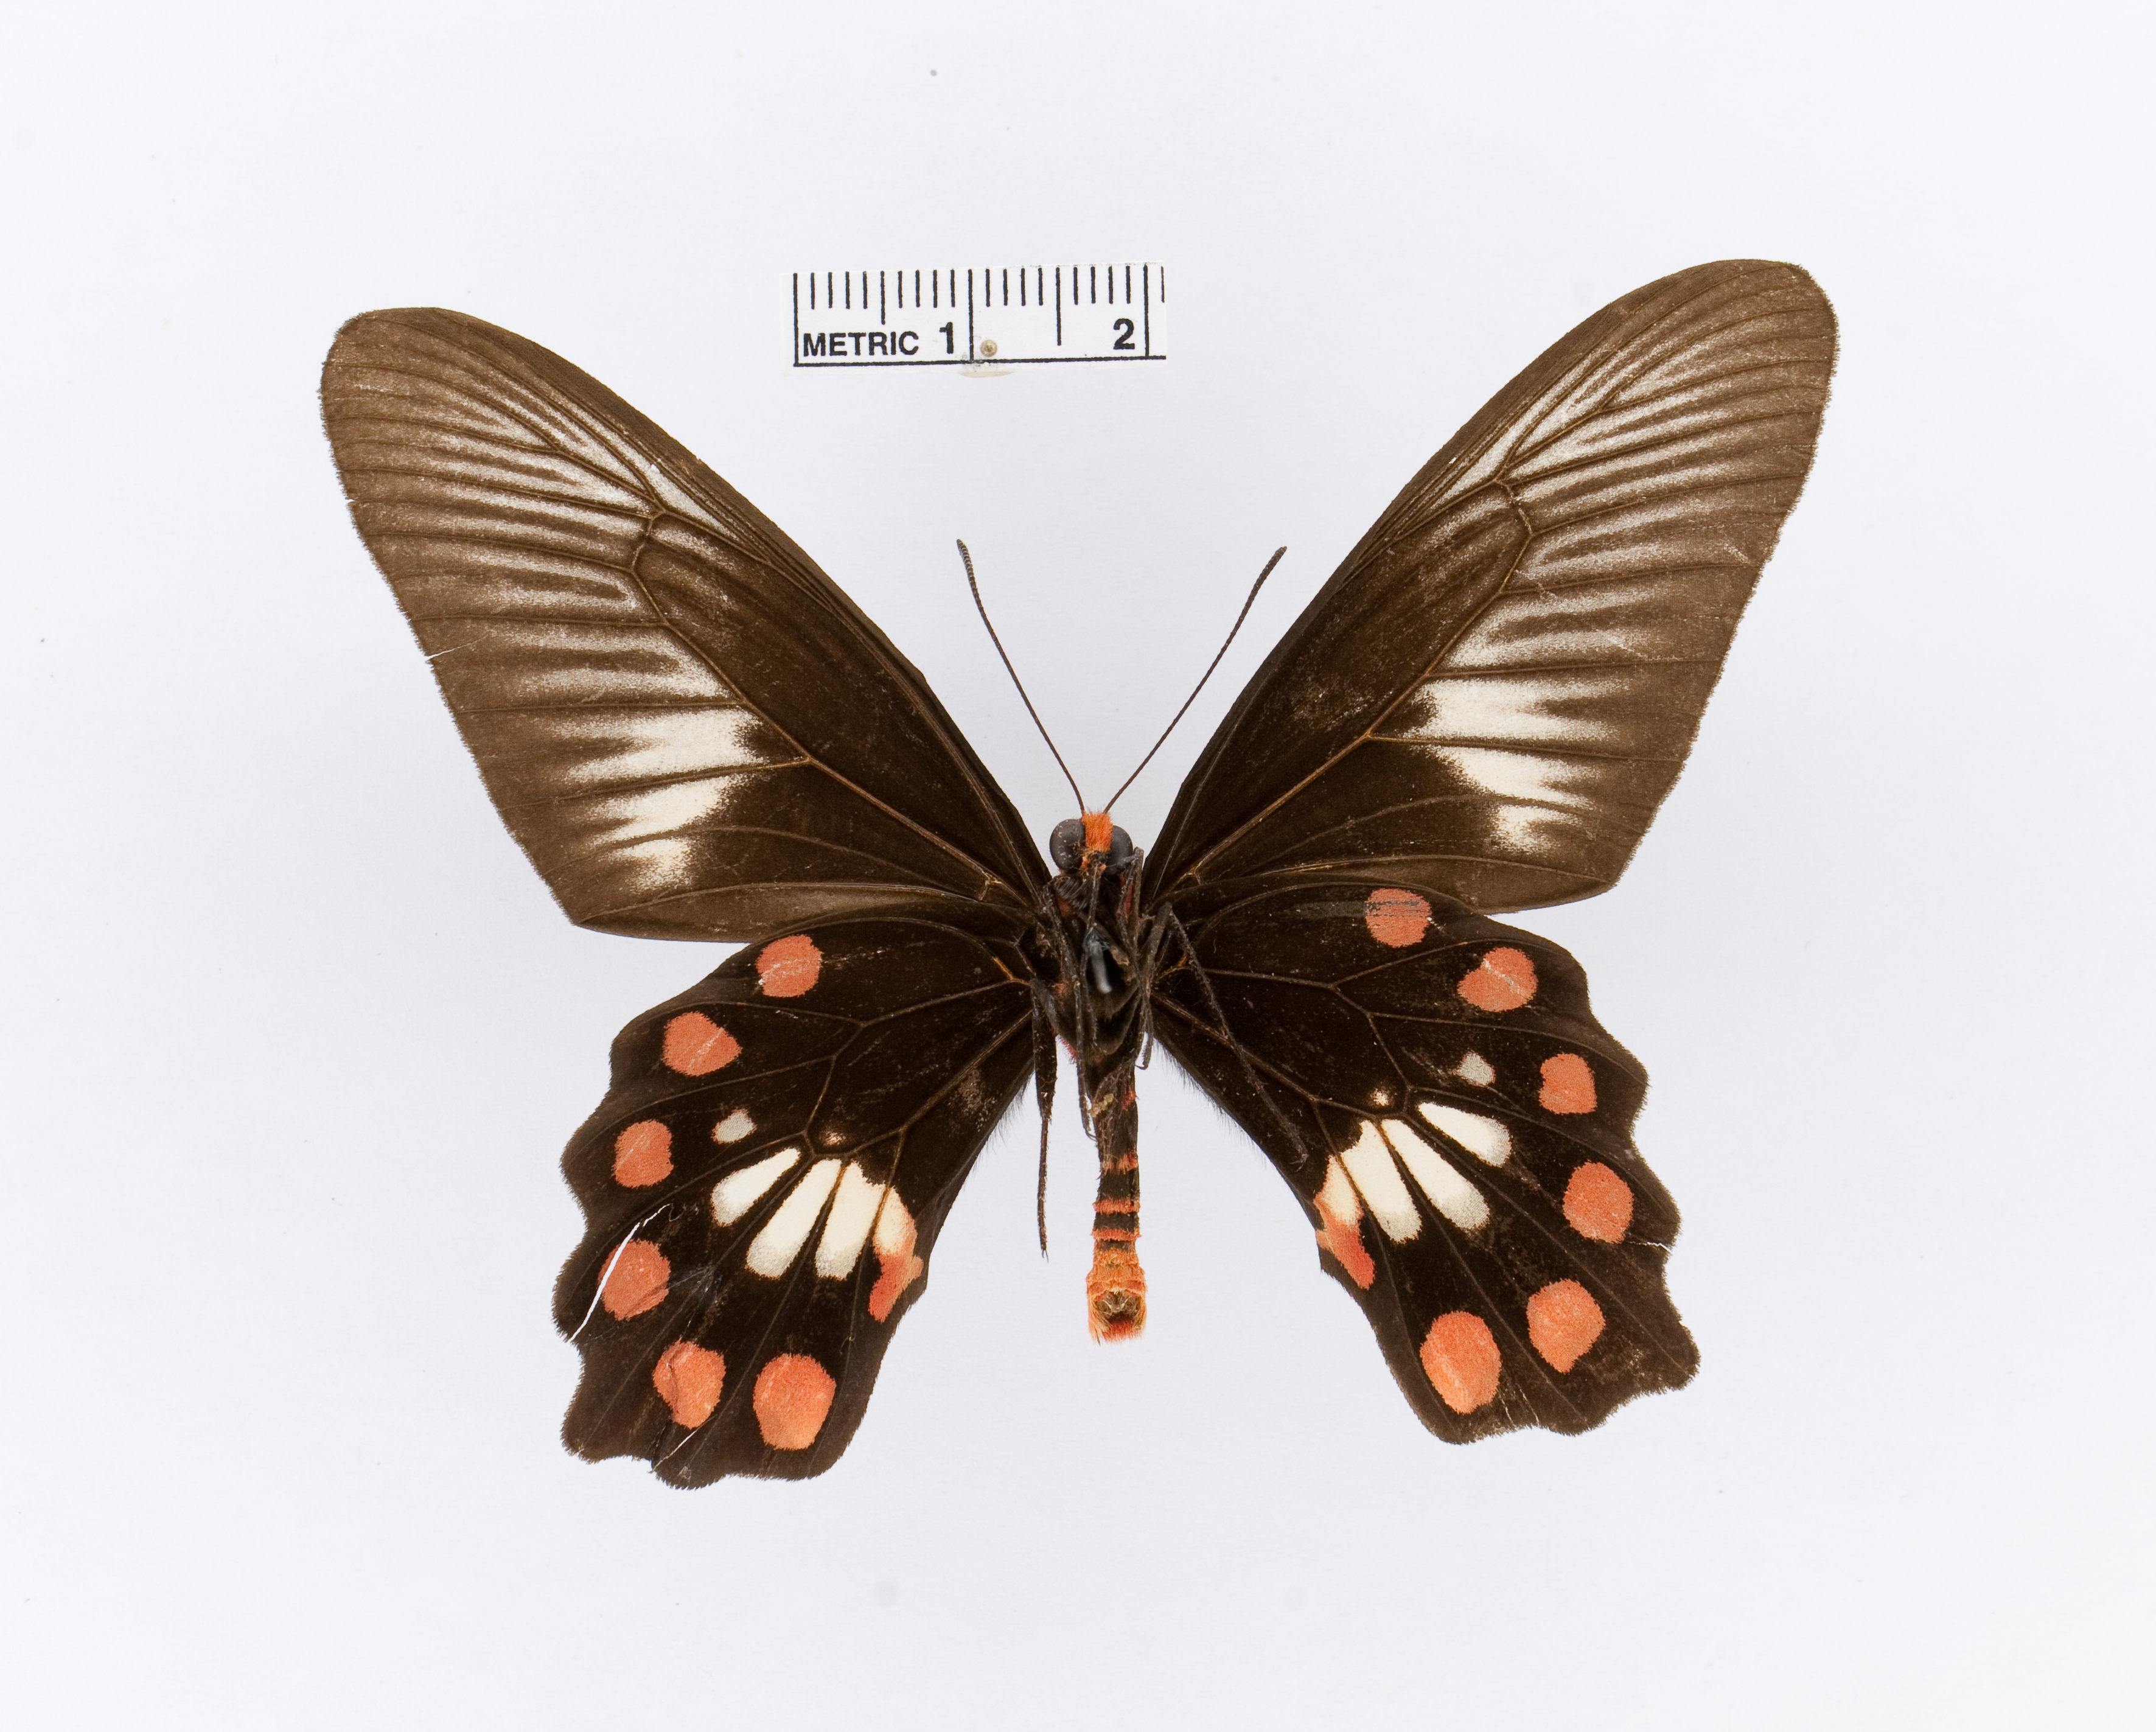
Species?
Pachliopta polydorus
